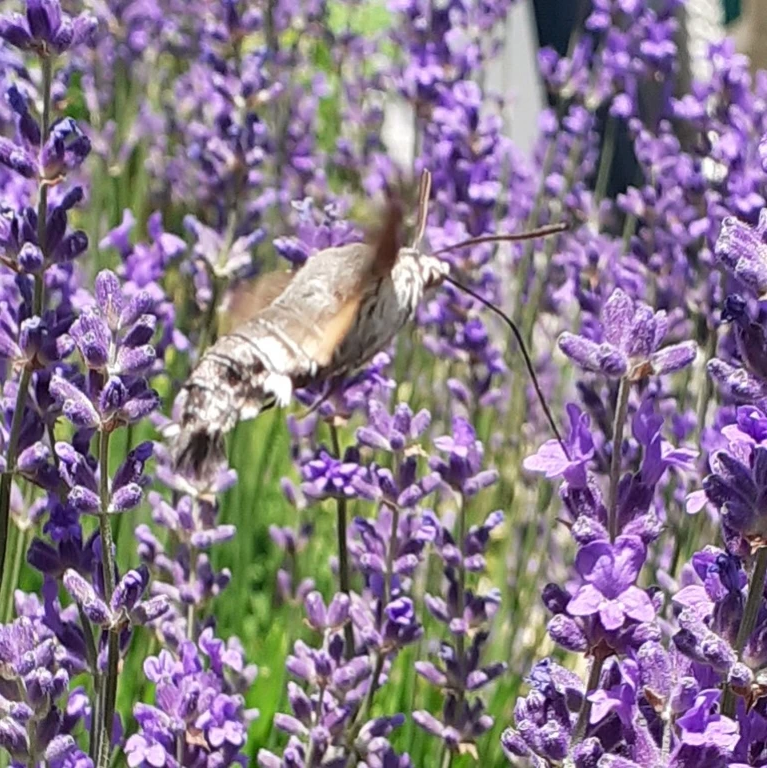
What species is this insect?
Macroglossum stellatarum
